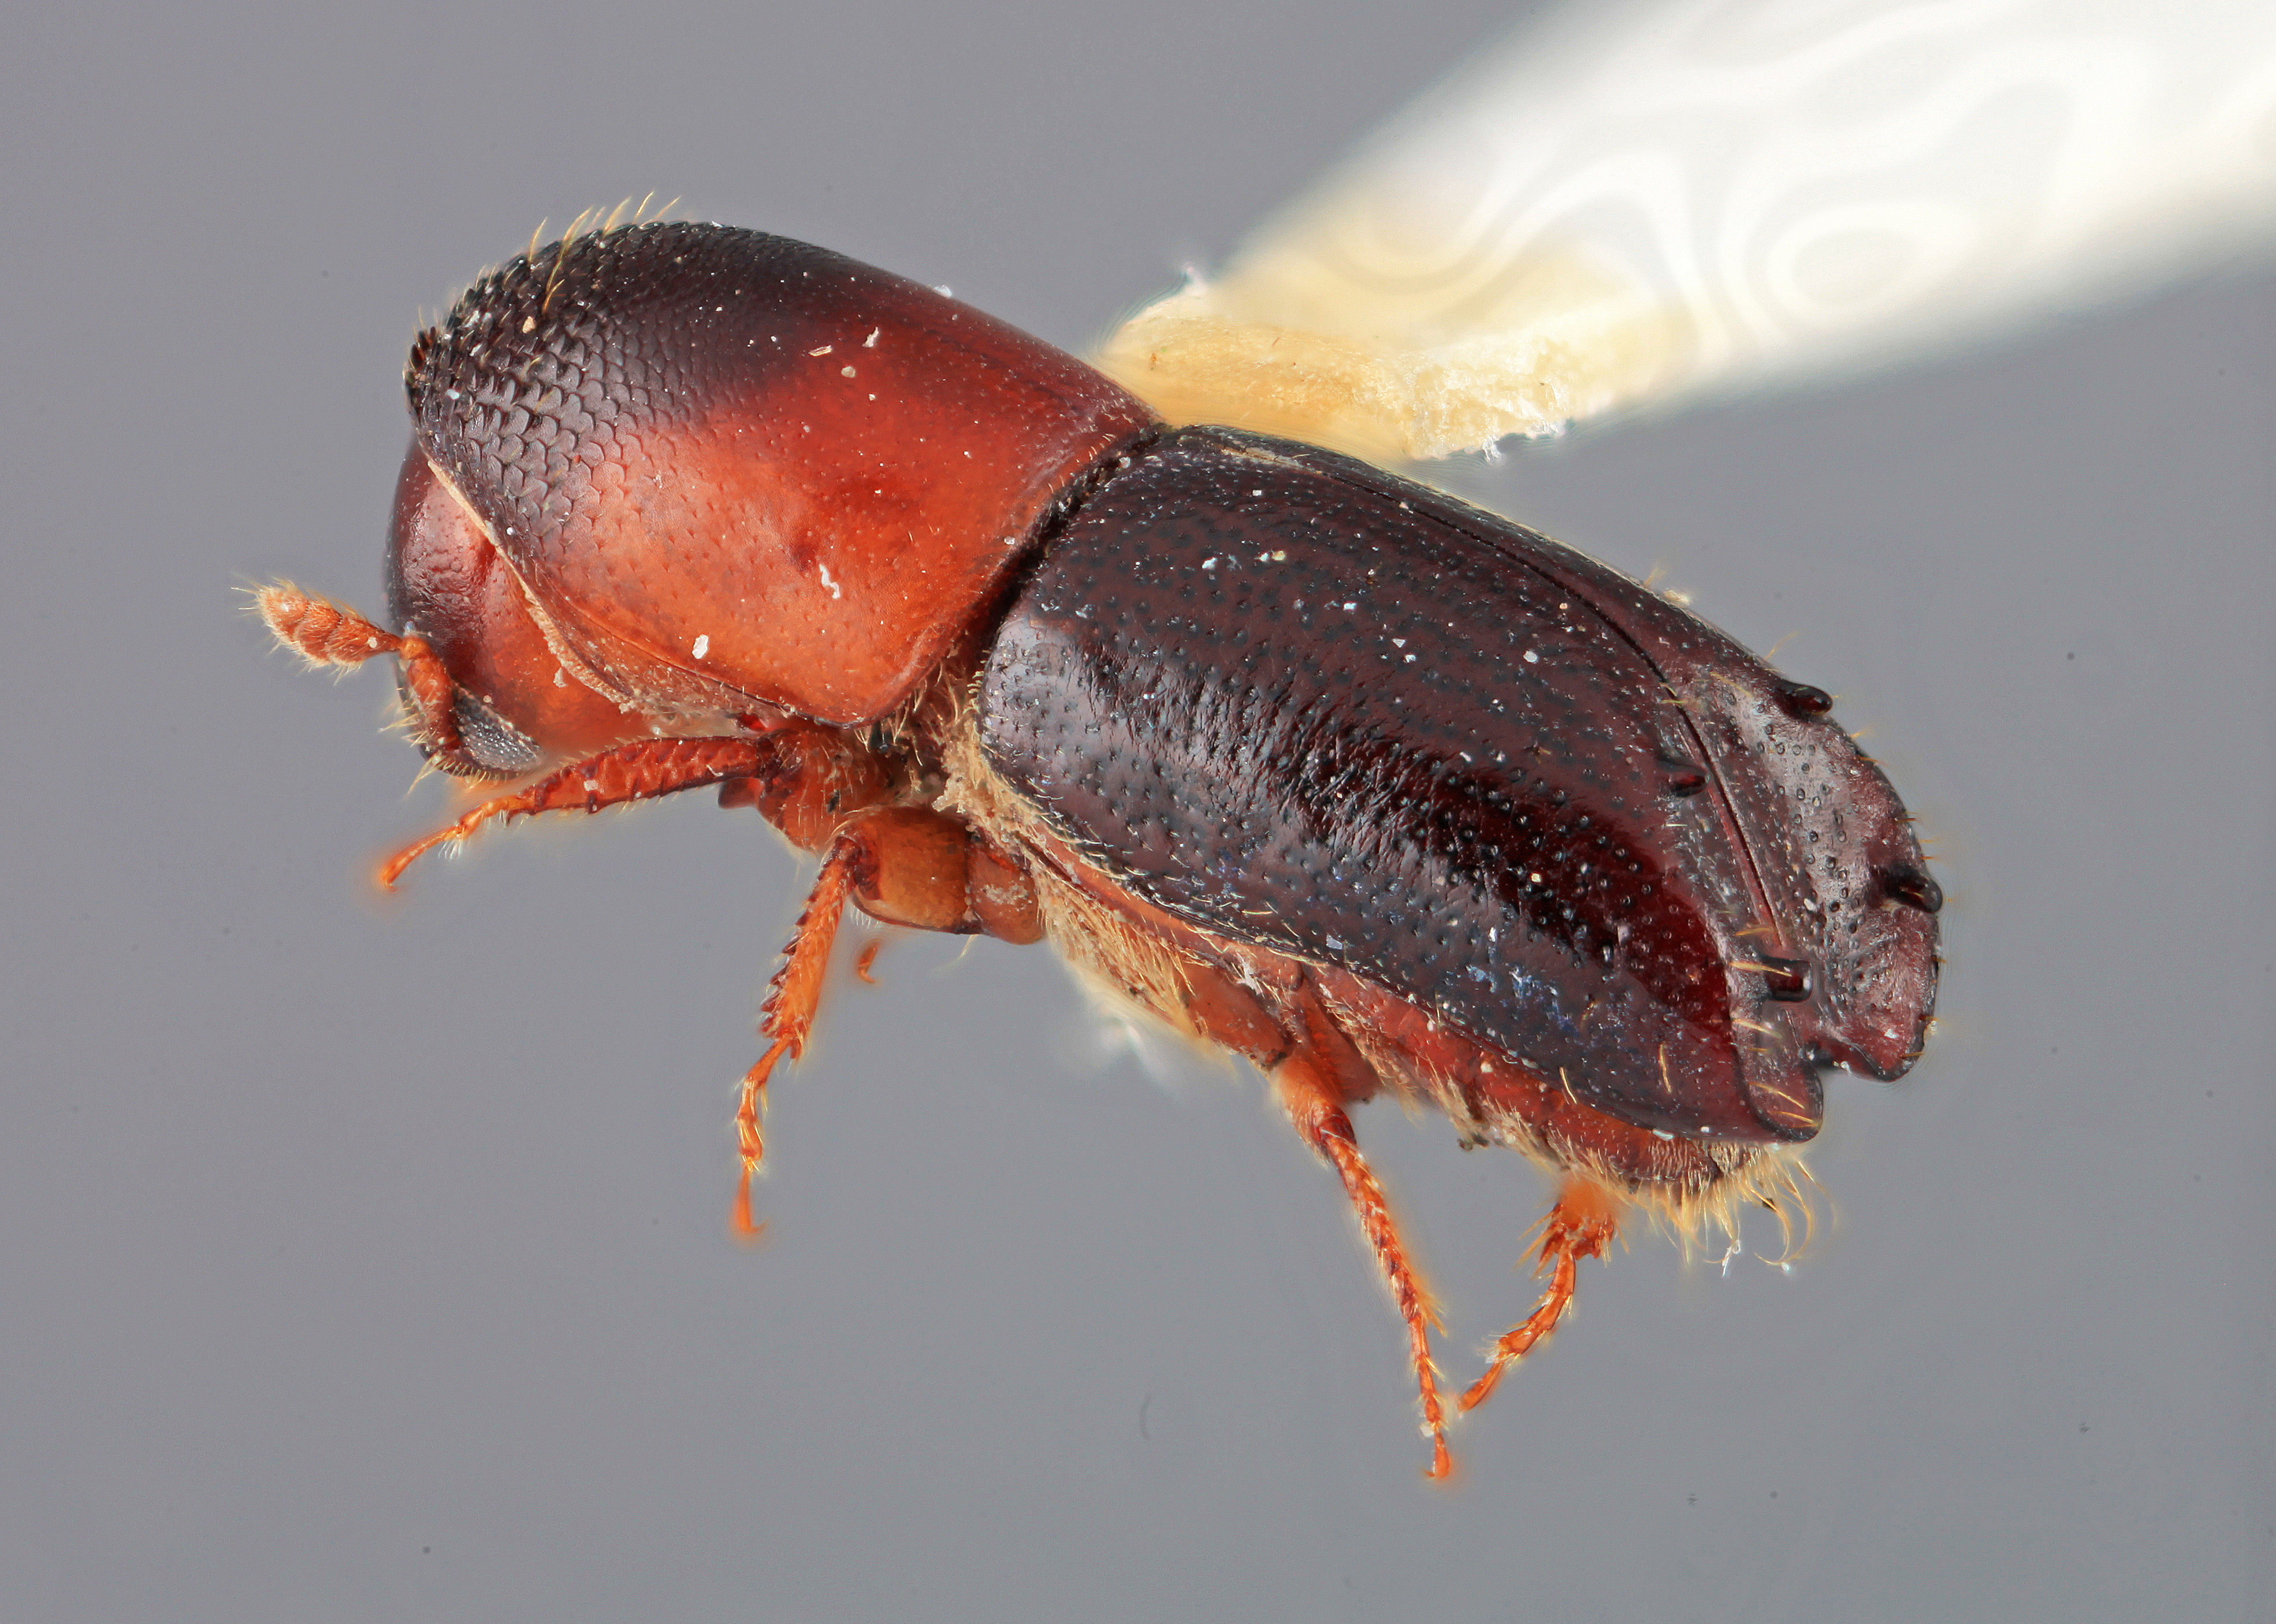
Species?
Monarthrum conversum
